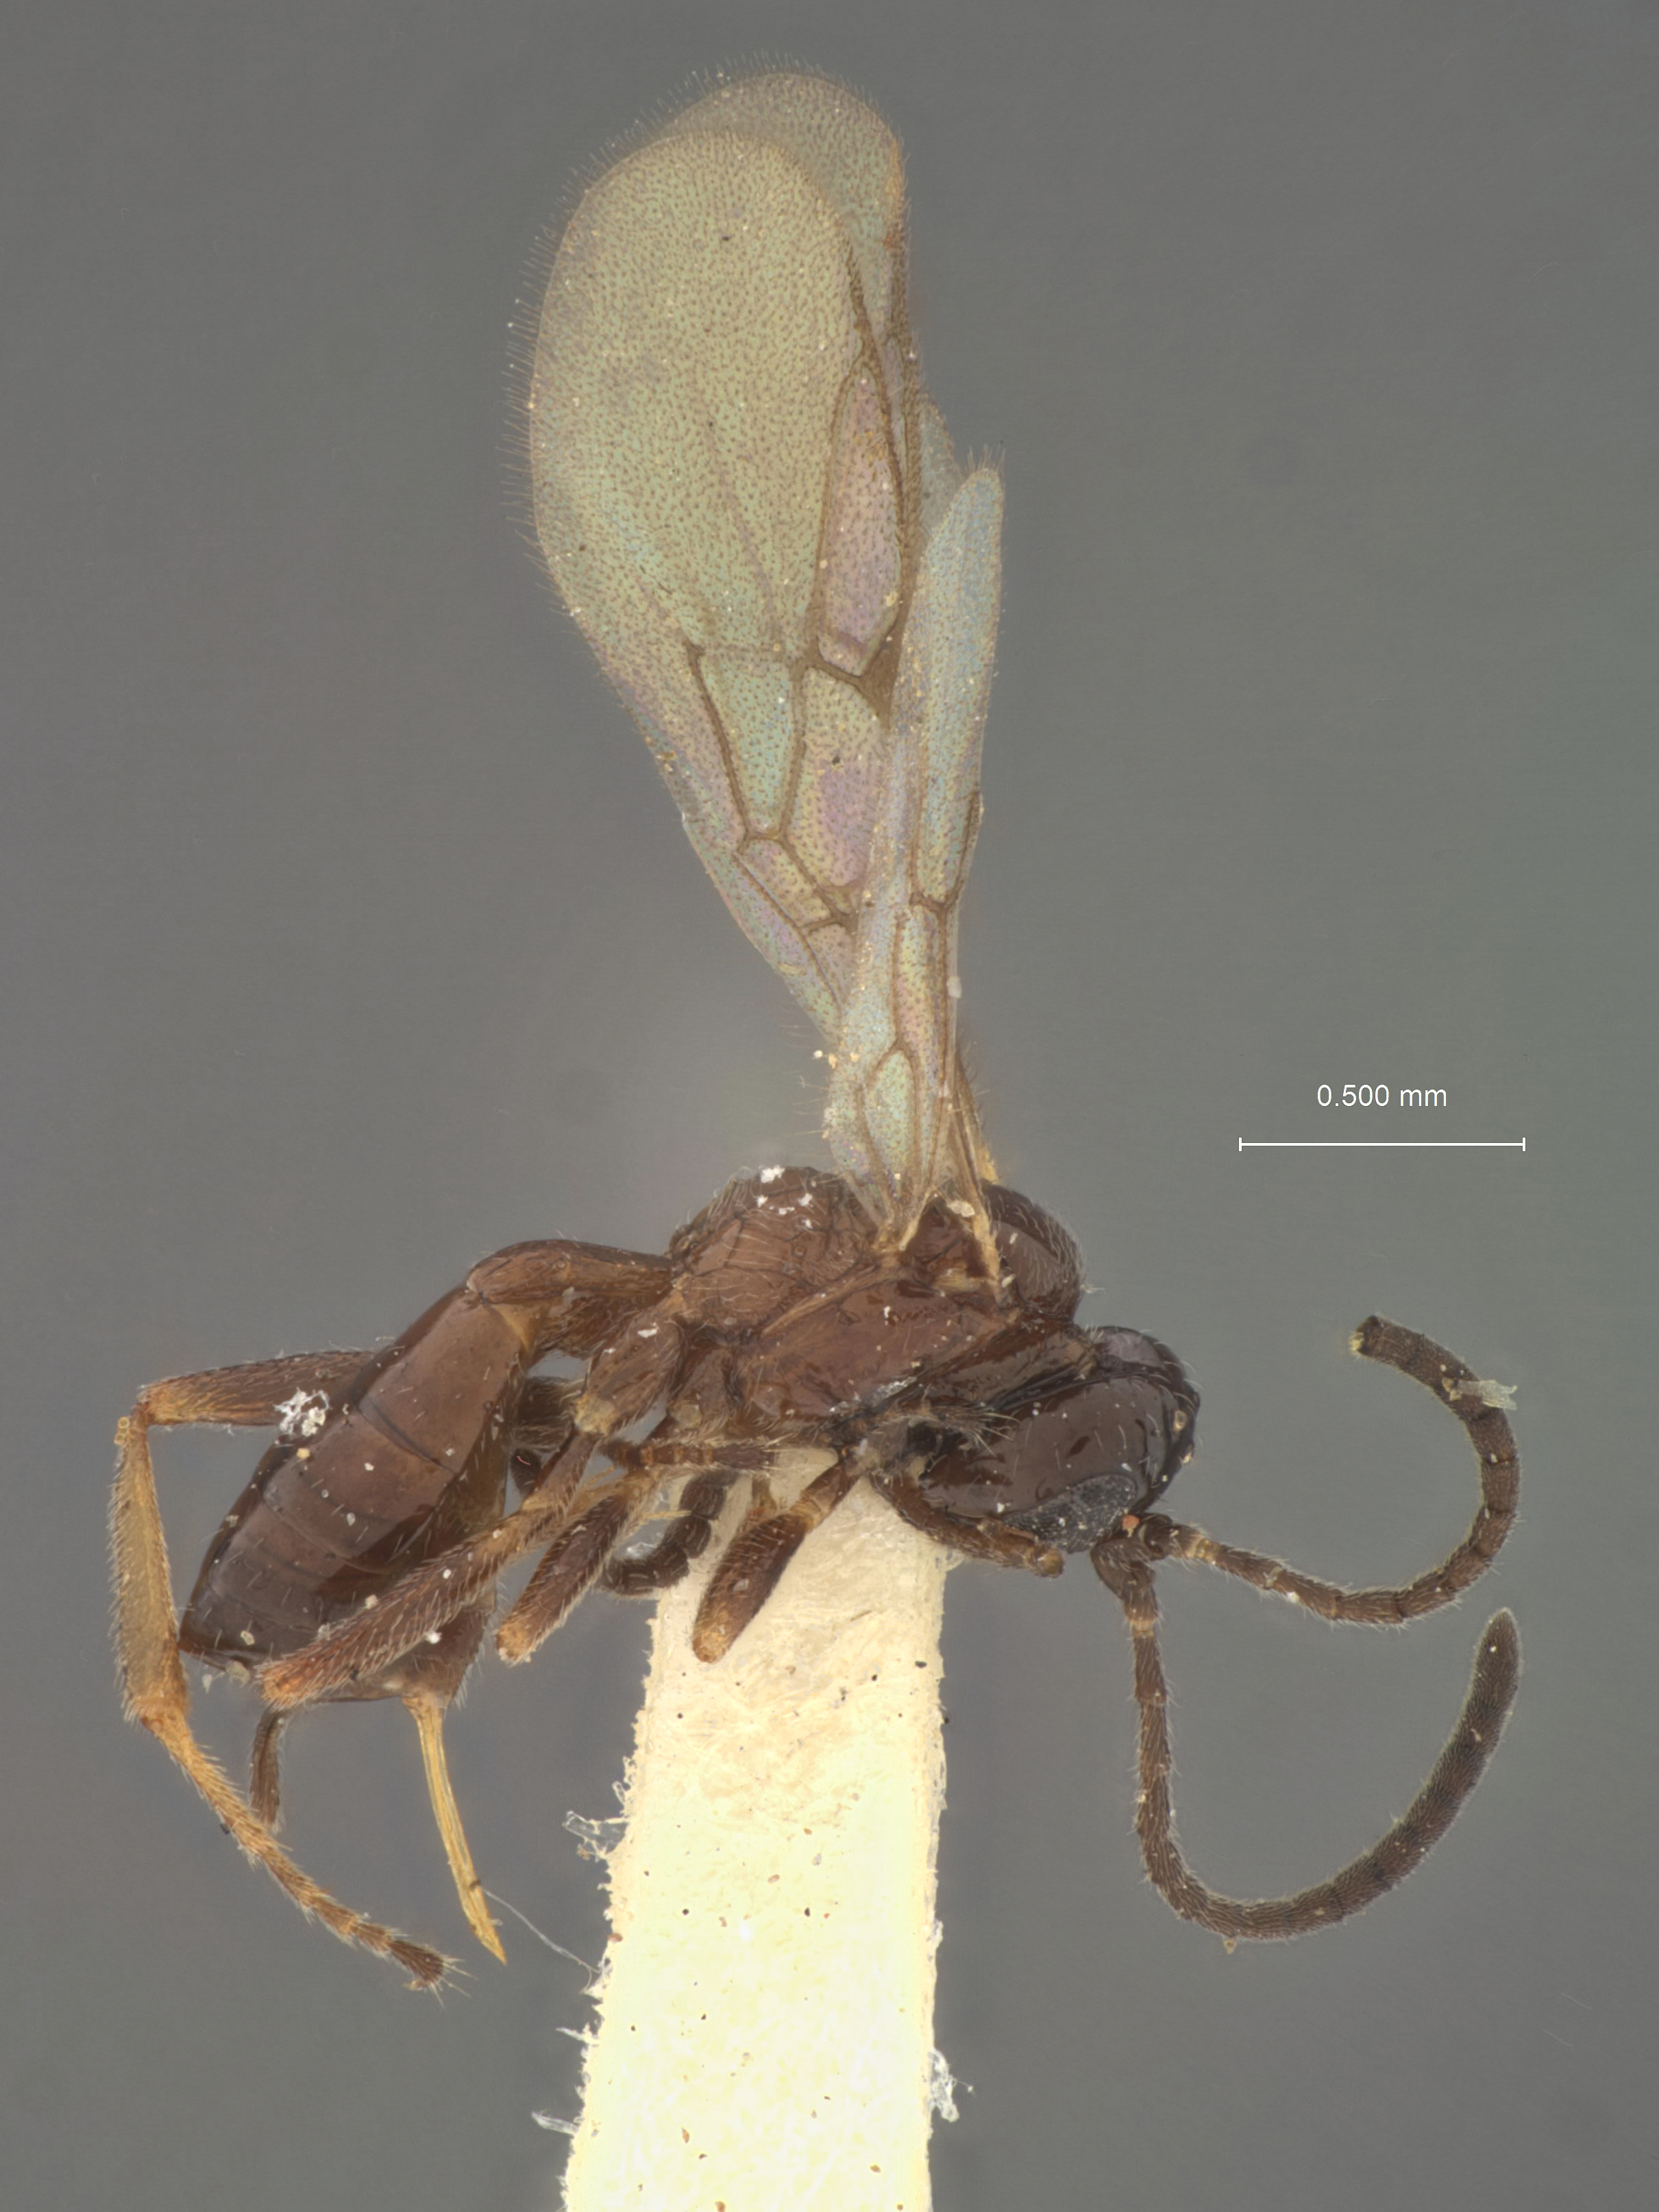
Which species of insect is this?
Xestophya polita
